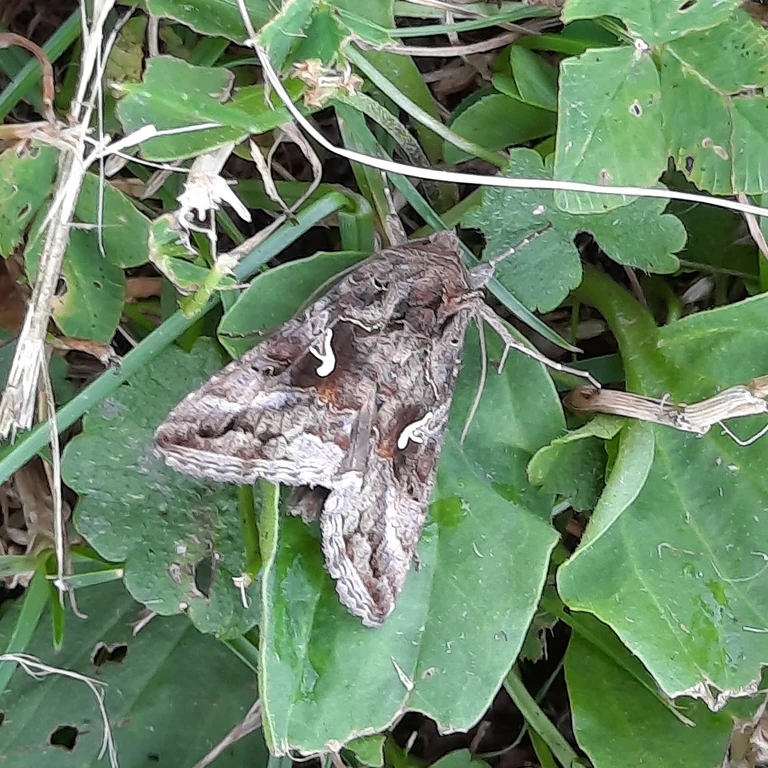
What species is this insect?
Autographa gamma
